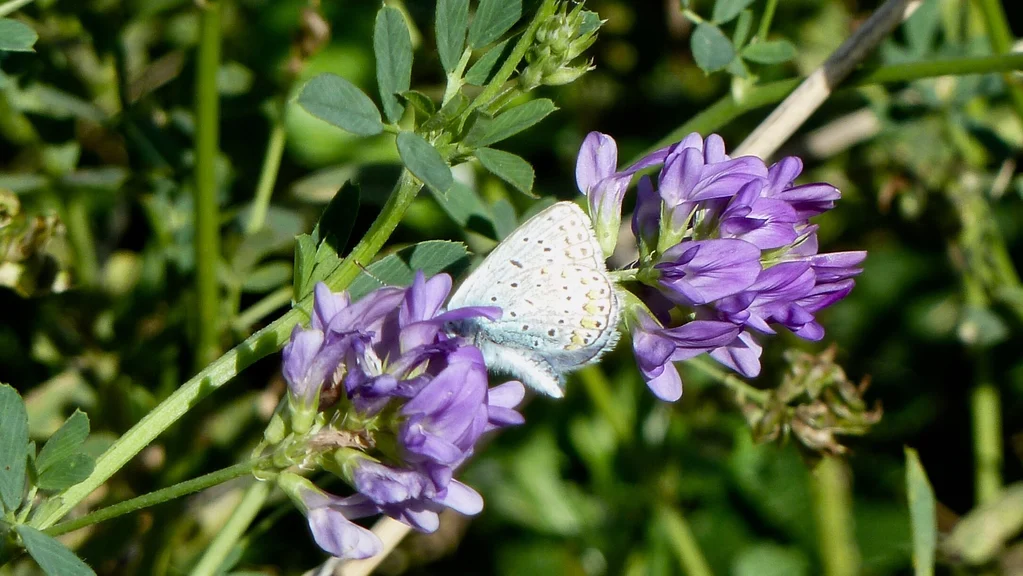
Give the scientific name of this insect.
Polyommatus icarus
